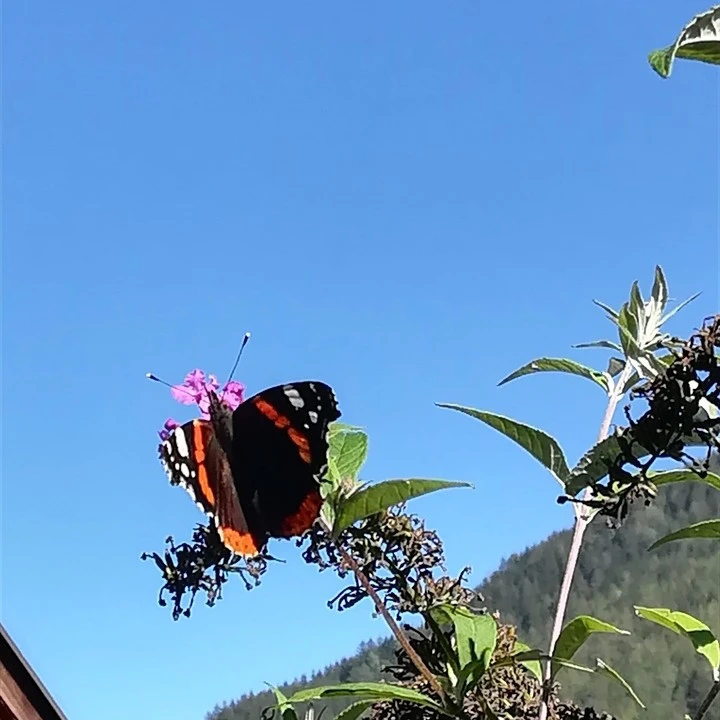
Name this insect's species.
Vanessa atalanta
